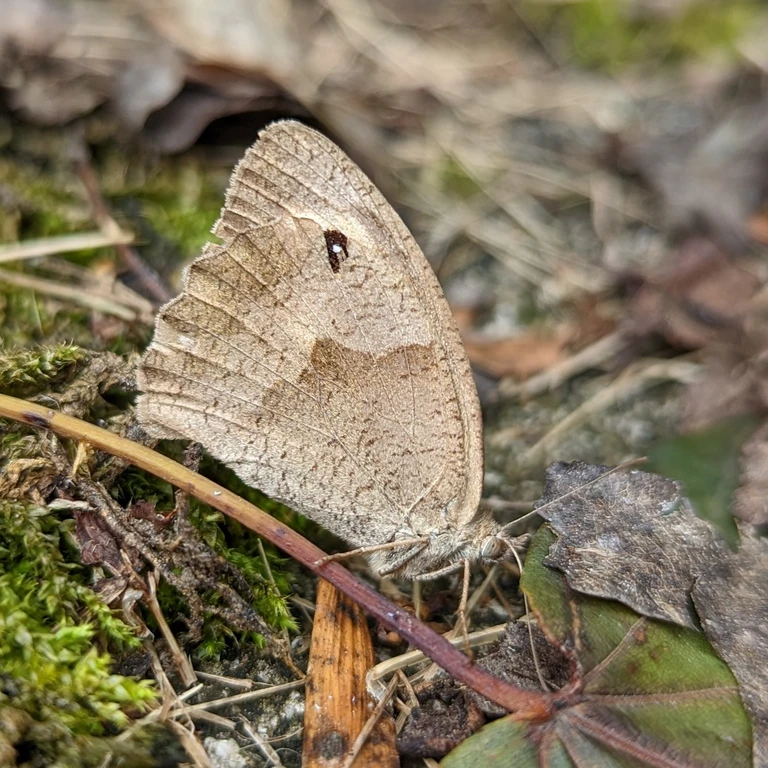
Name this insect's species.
Maniola jurtina
